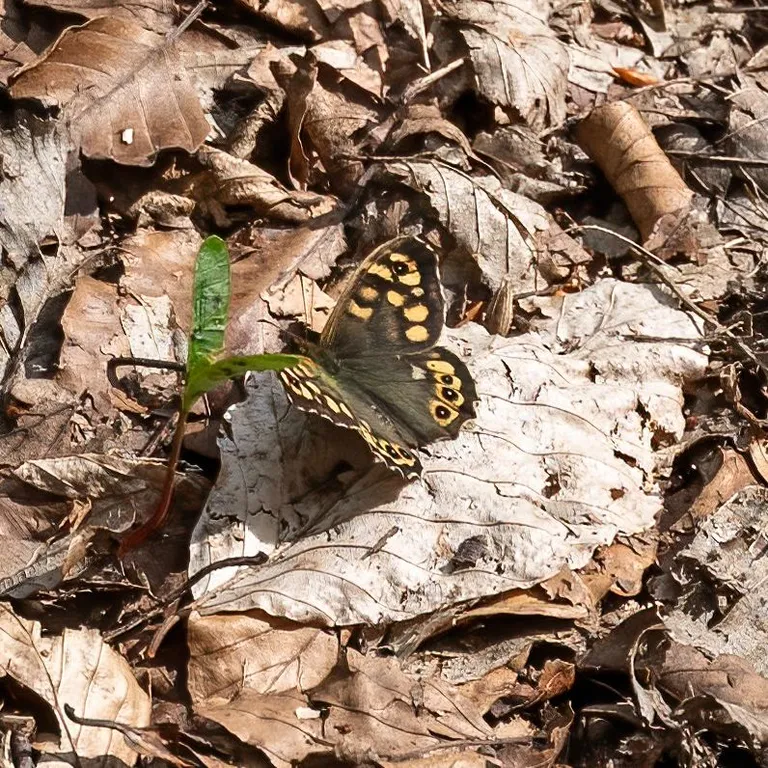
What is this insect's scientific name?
Pararge aegeria
